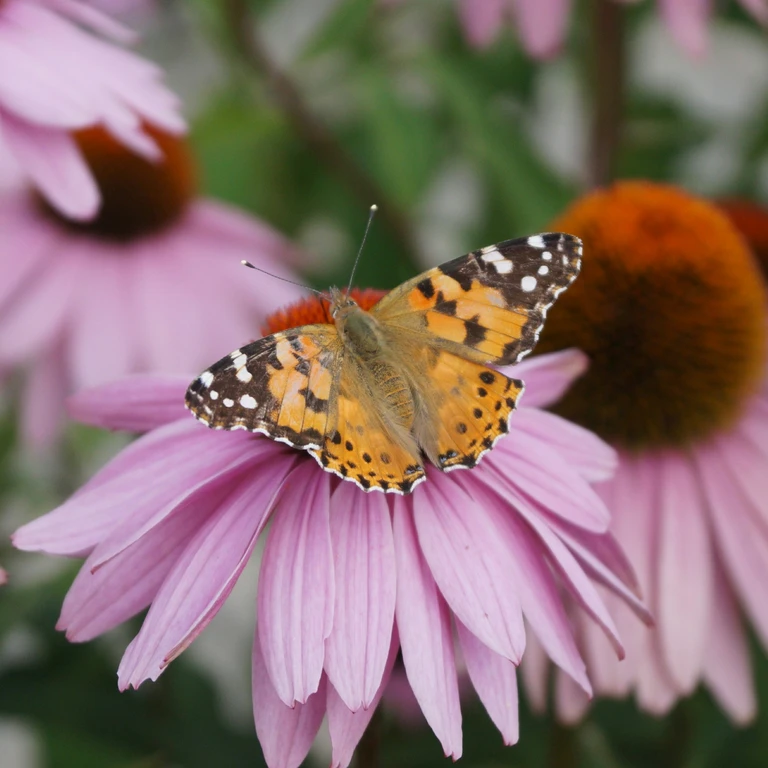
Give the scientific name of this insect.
Vanessa cardui
